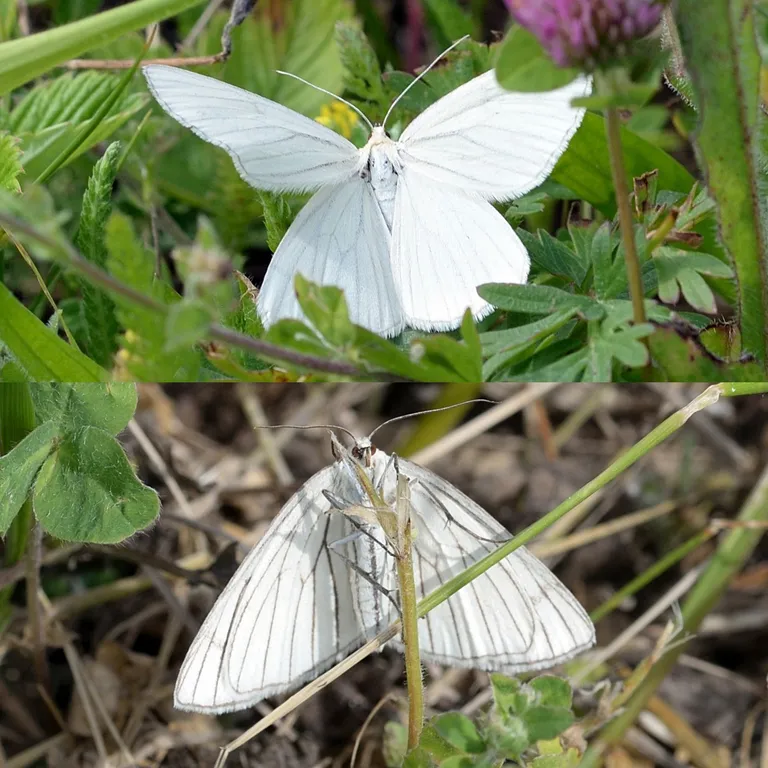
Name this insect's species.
Siona lineata
